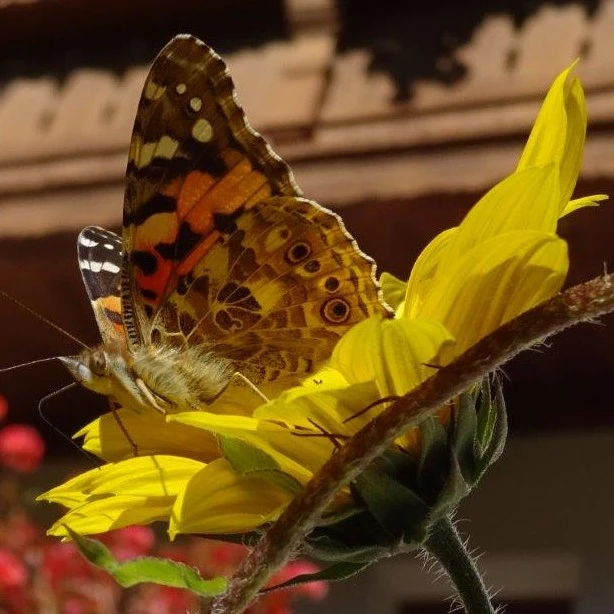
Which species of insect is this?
Vanessa cardui
